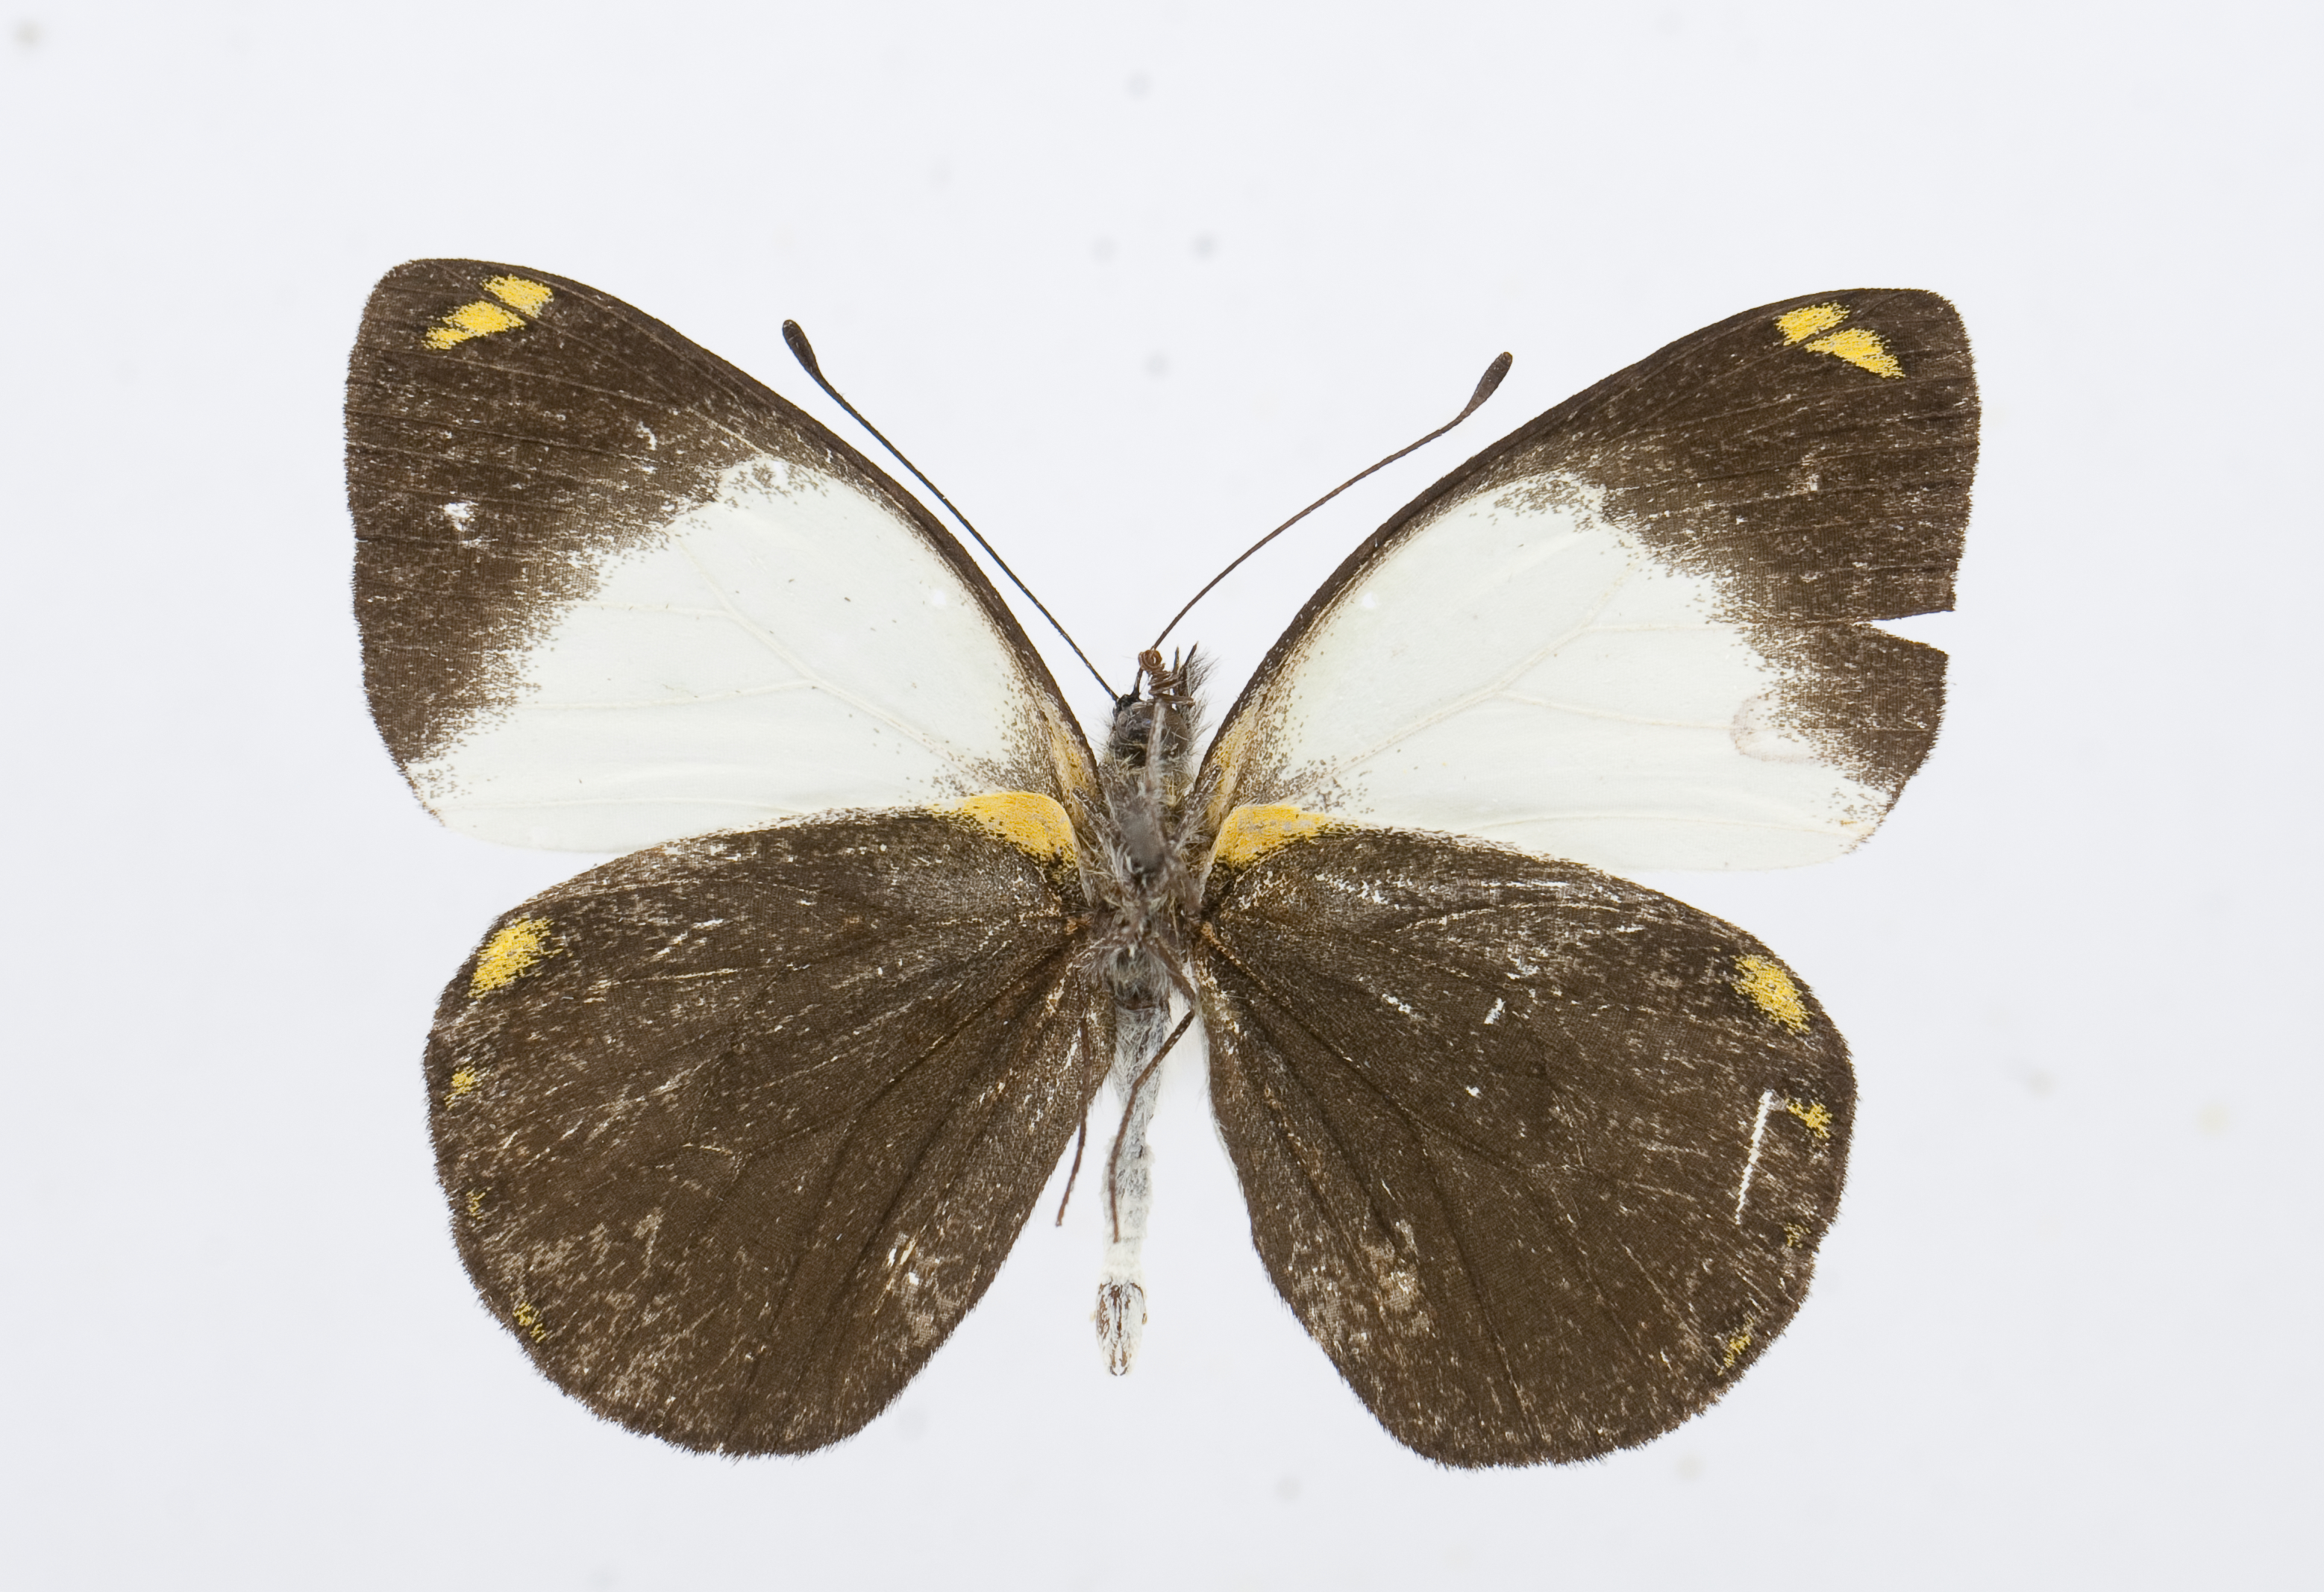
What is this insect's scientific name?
Delias eudiabolis
